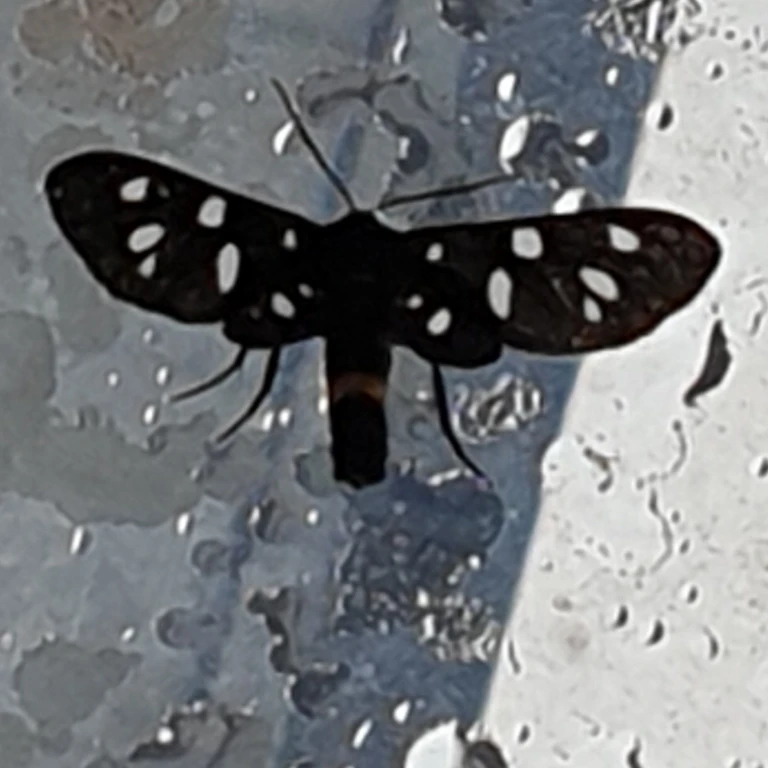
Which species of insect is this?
Amata phegea
